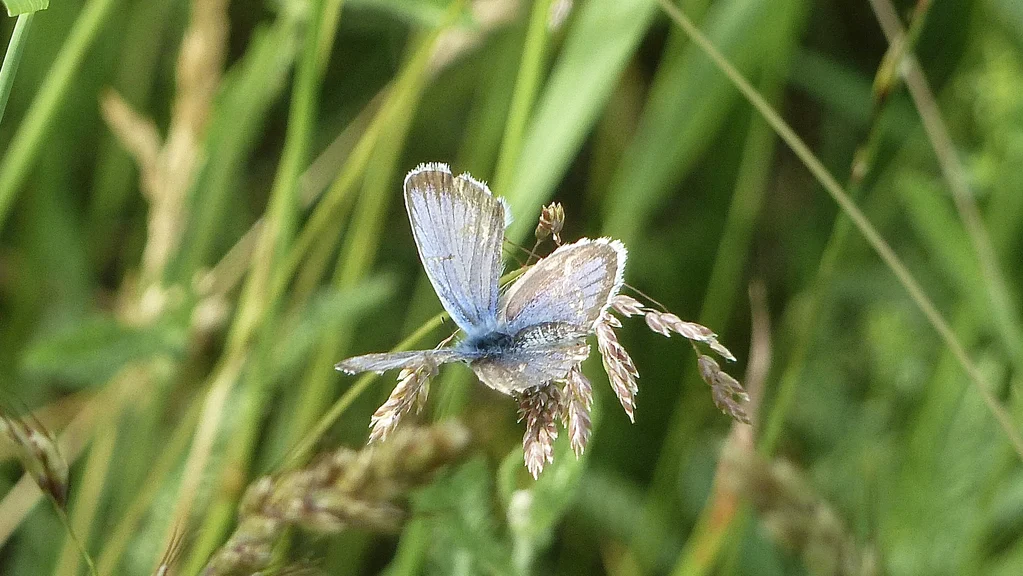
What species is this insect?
Plebejus argus
